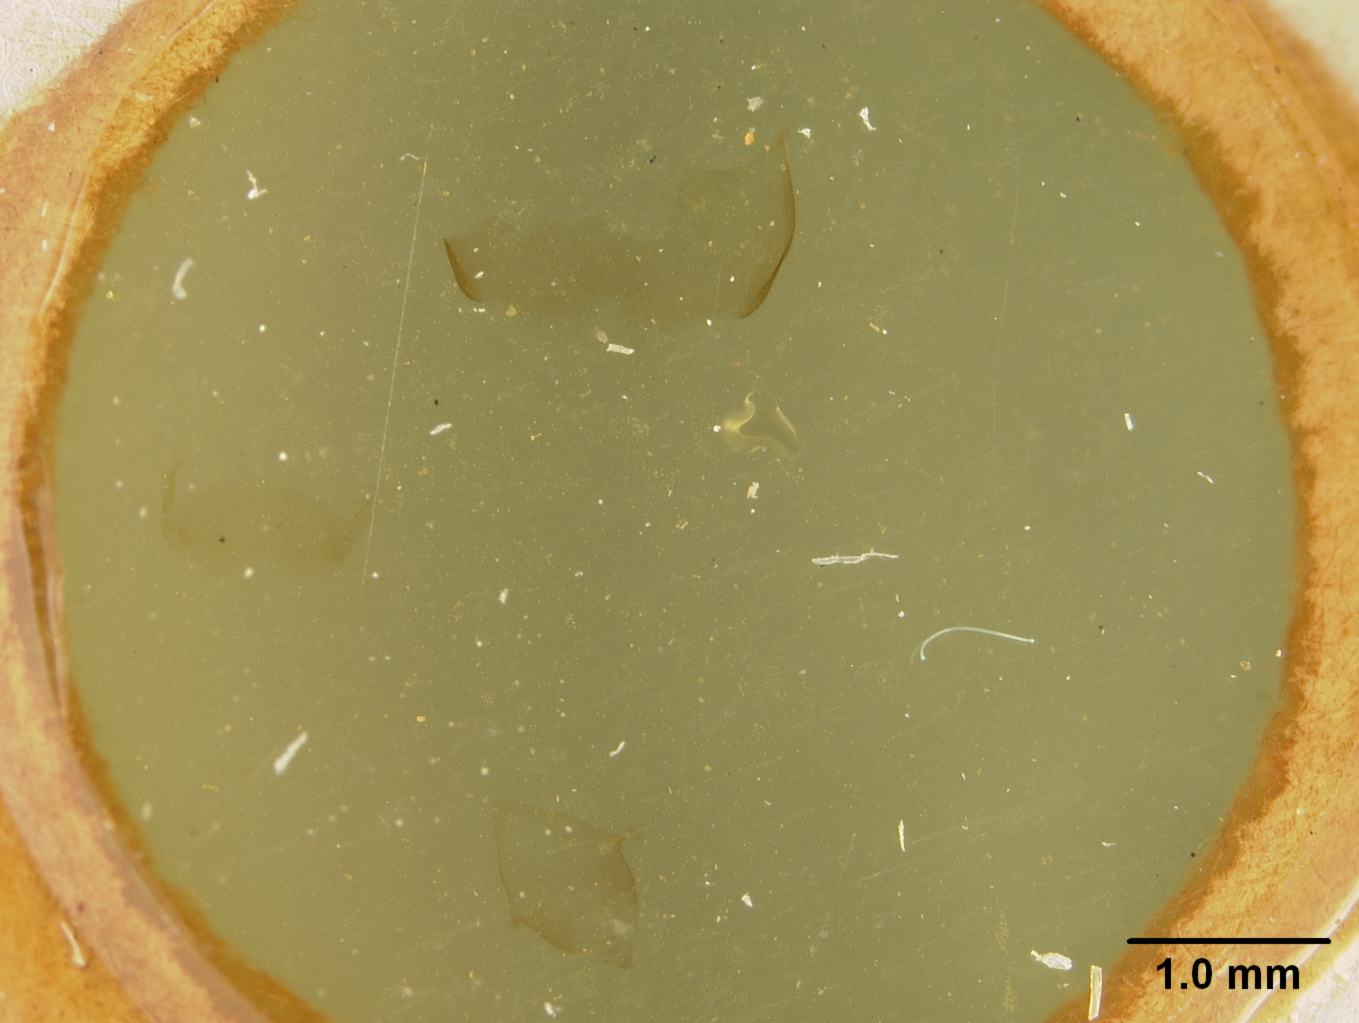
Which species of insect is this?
Osmia davidsoniella
